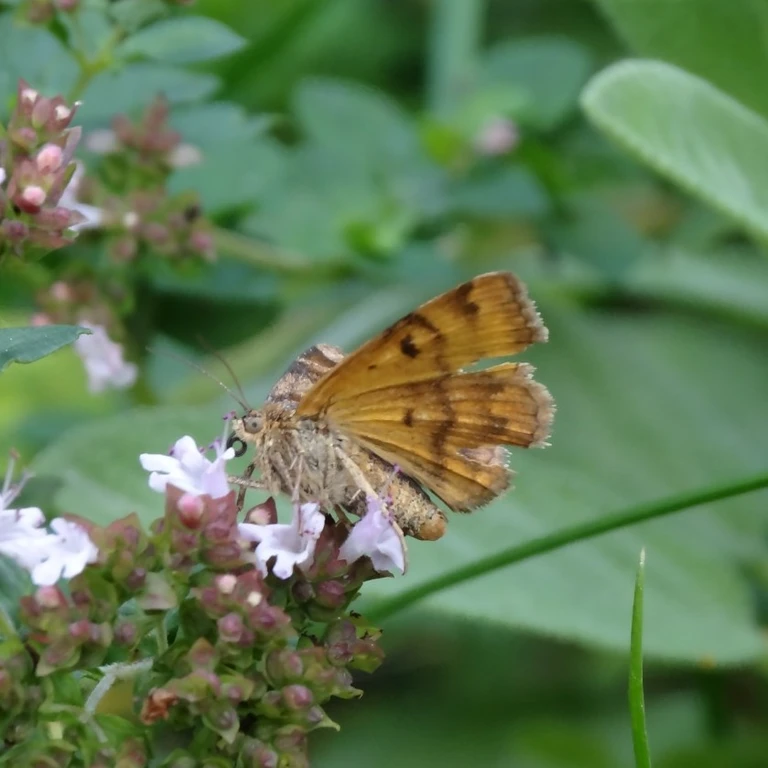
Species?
Euclidia glyphica
